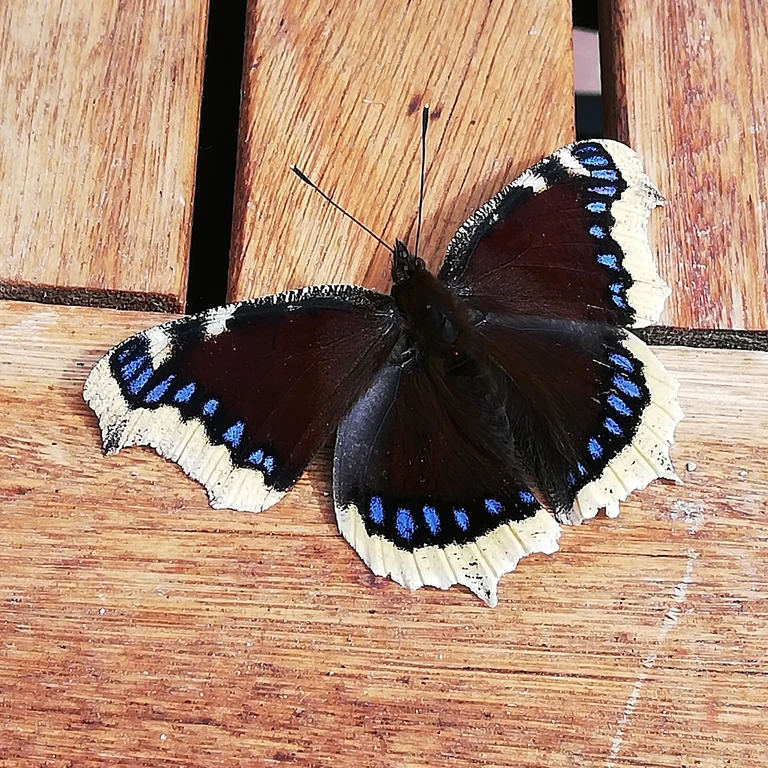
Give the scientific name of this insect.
Nymphalis antiopa
